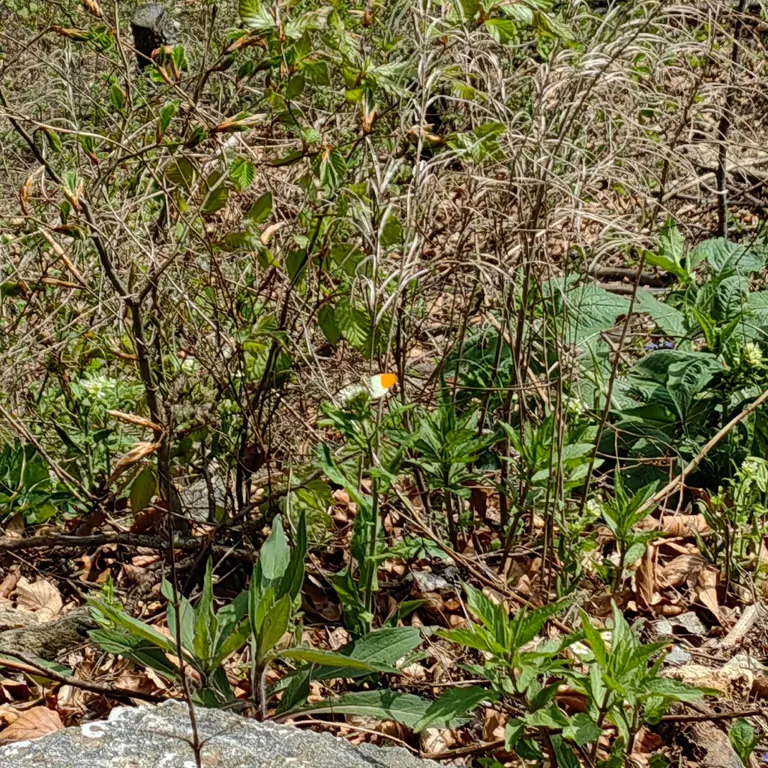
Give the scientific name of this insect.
Anthocharis cardamines
